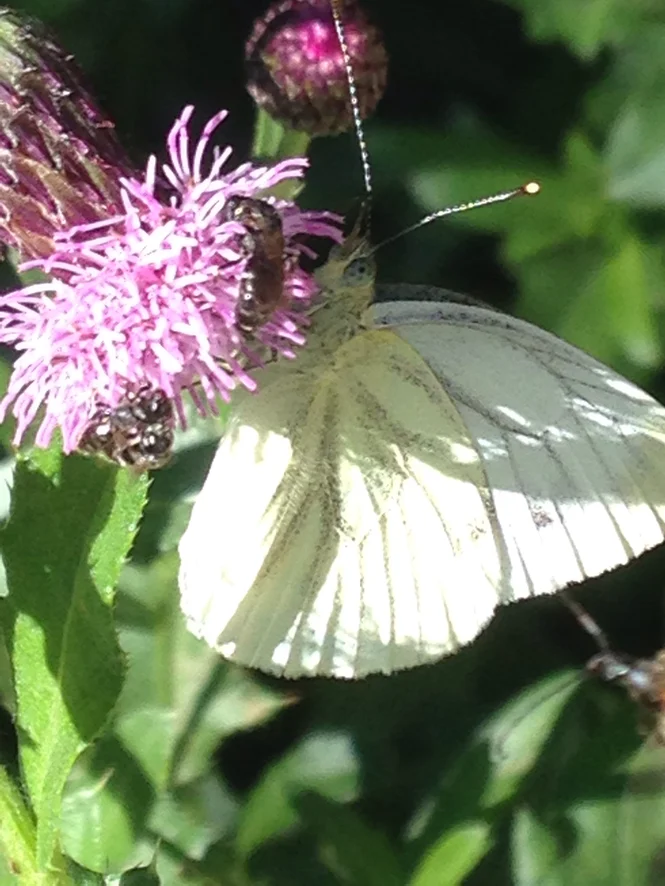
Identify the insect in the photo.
Pieris napi
